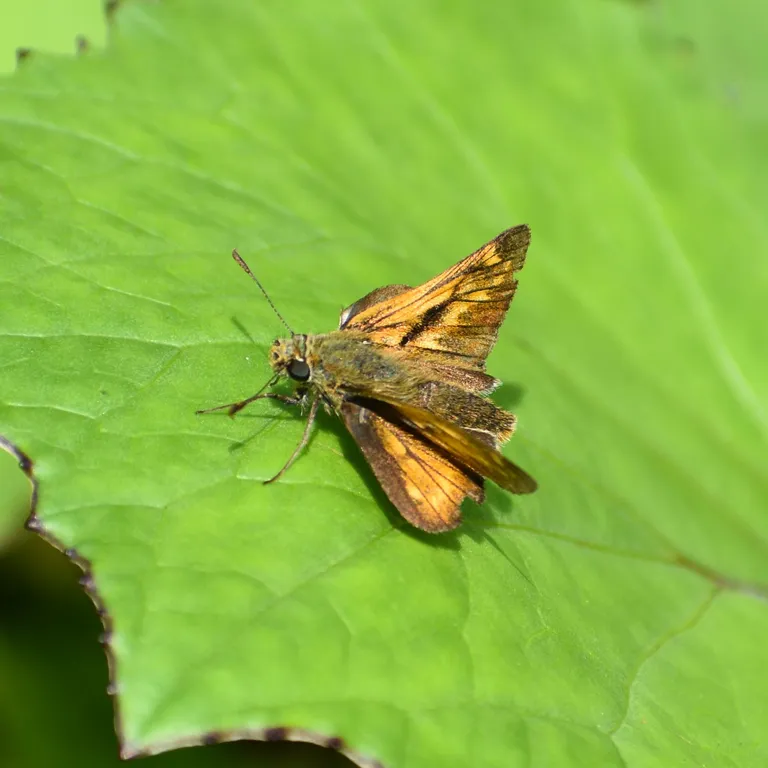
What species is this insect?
Ochlodes sylvanus (also Ochlodes venata)
